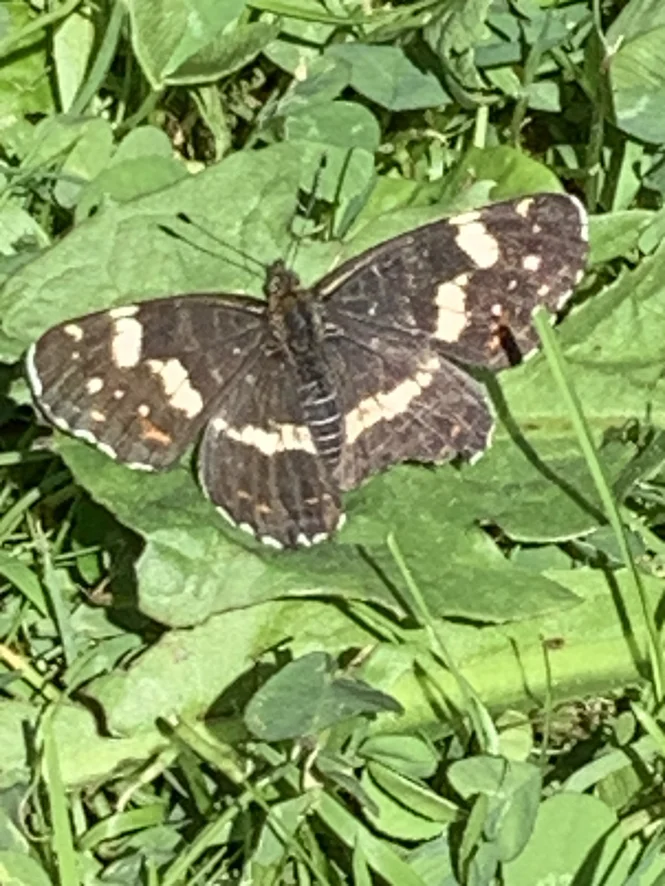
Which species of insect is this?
Araschnia levana
